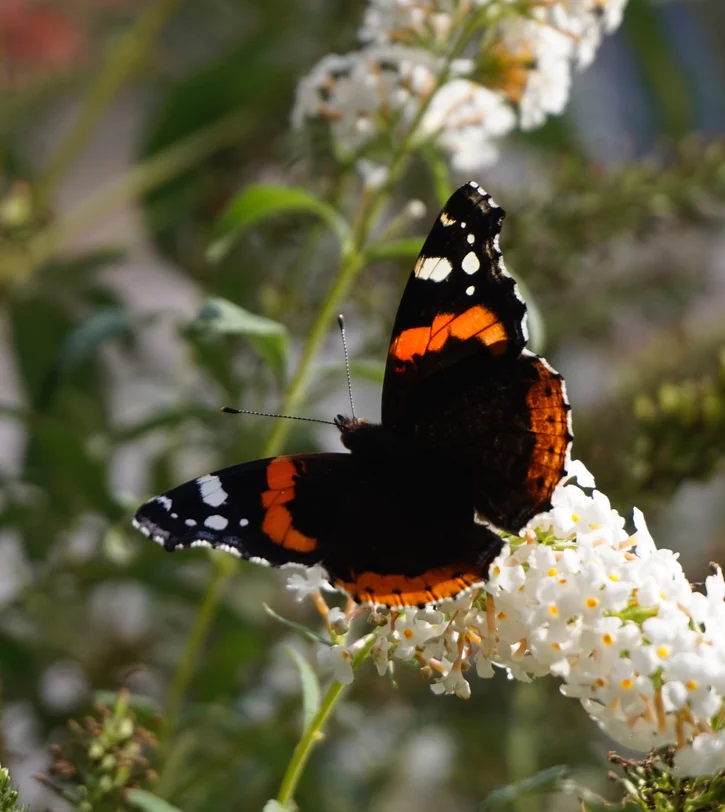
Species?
Vanessa atalanta
